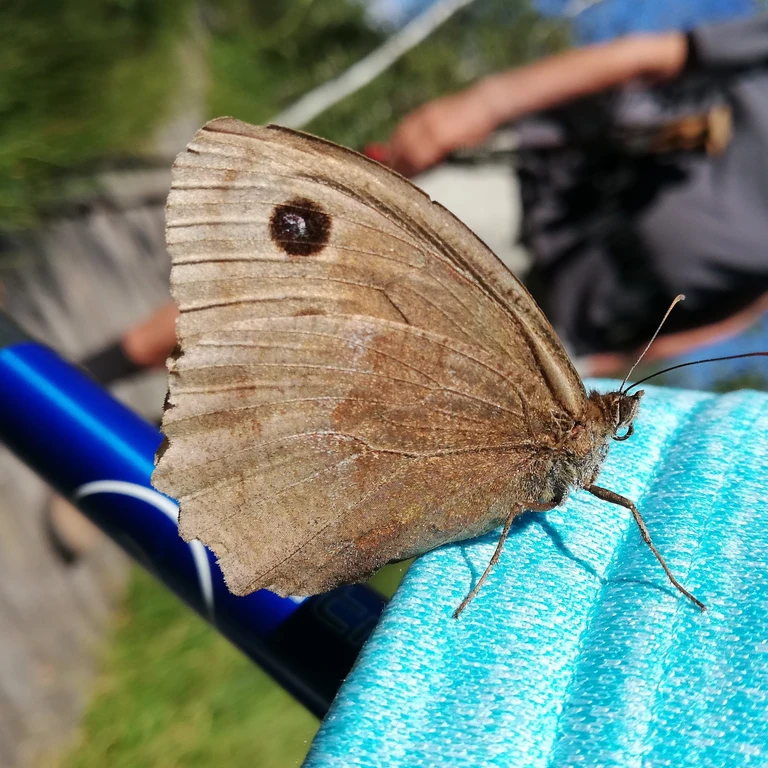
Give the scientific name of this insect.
Minois dryas
